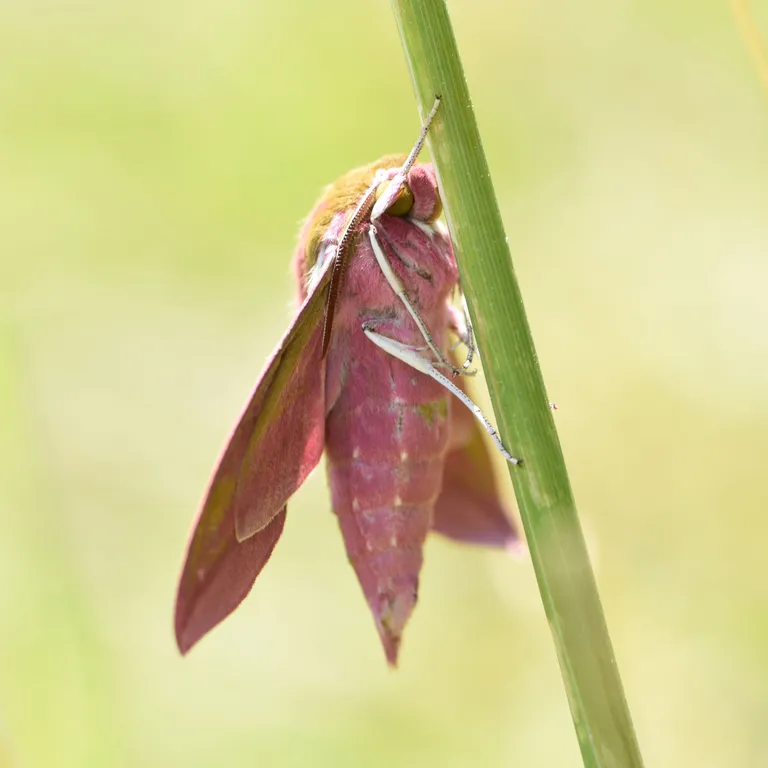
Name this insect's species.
Deilephila elpenor
